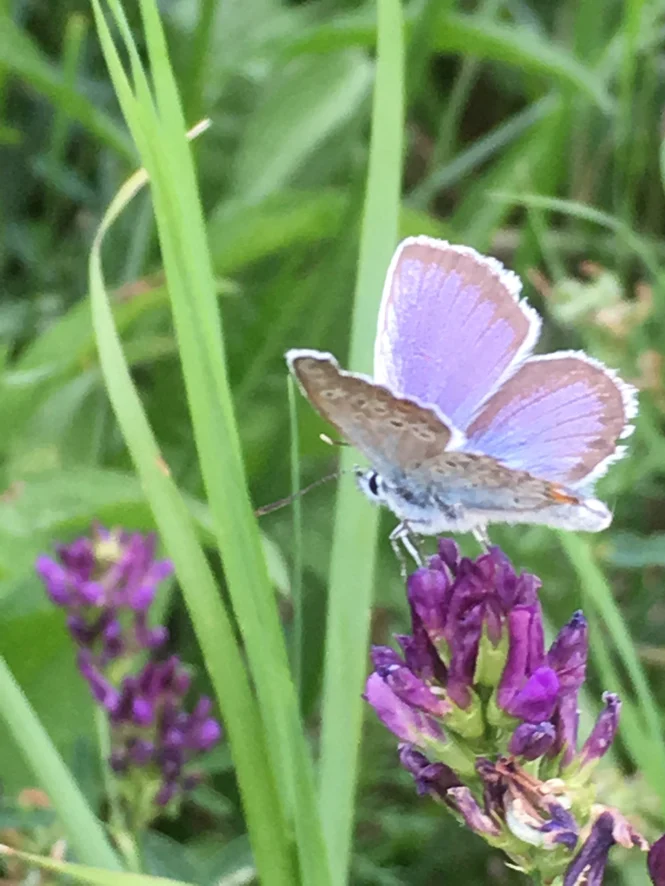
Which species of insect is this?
Plebejus argus
